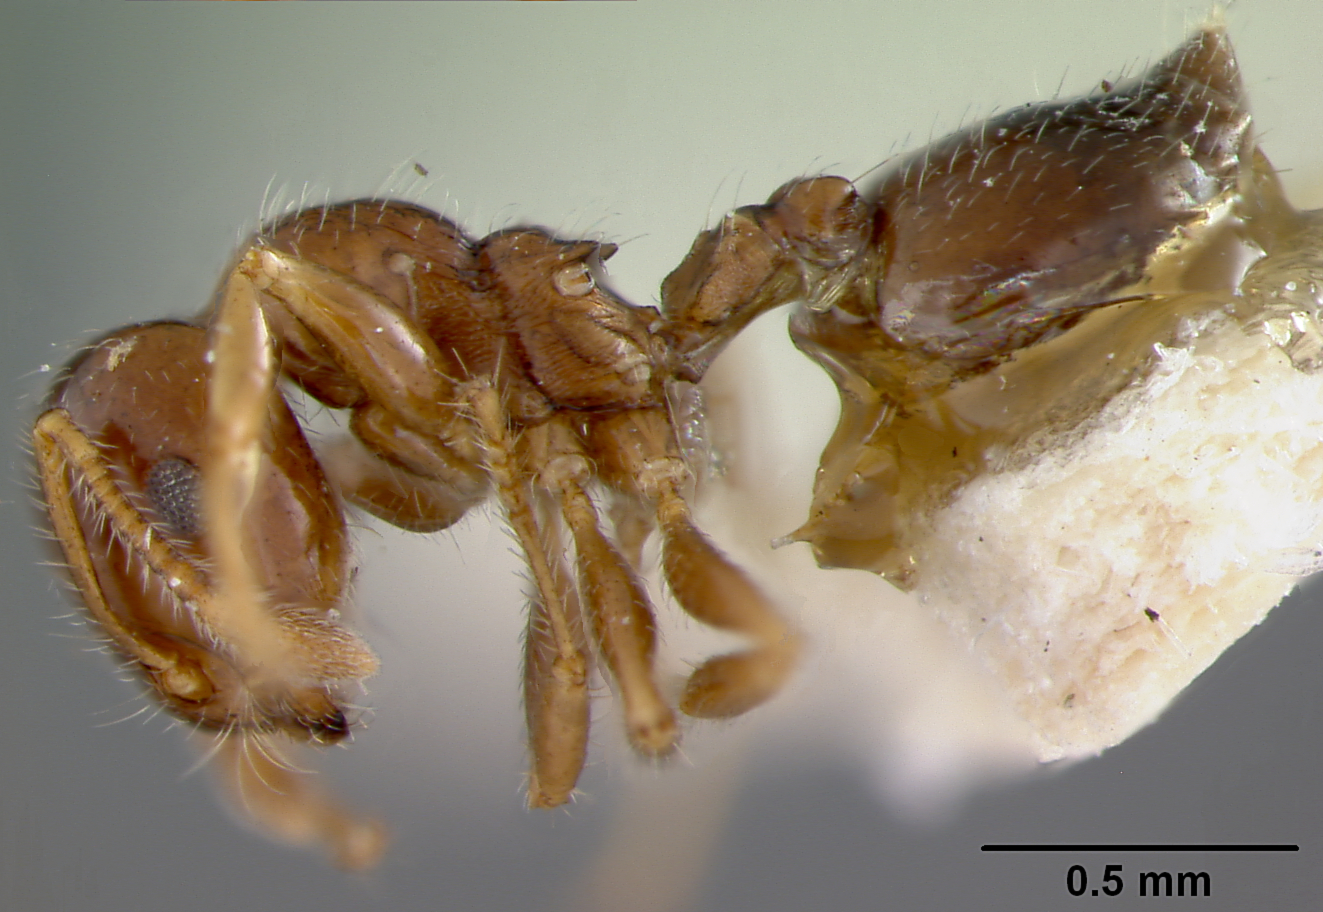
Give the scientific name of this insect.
Crematogaster karawaiewi
